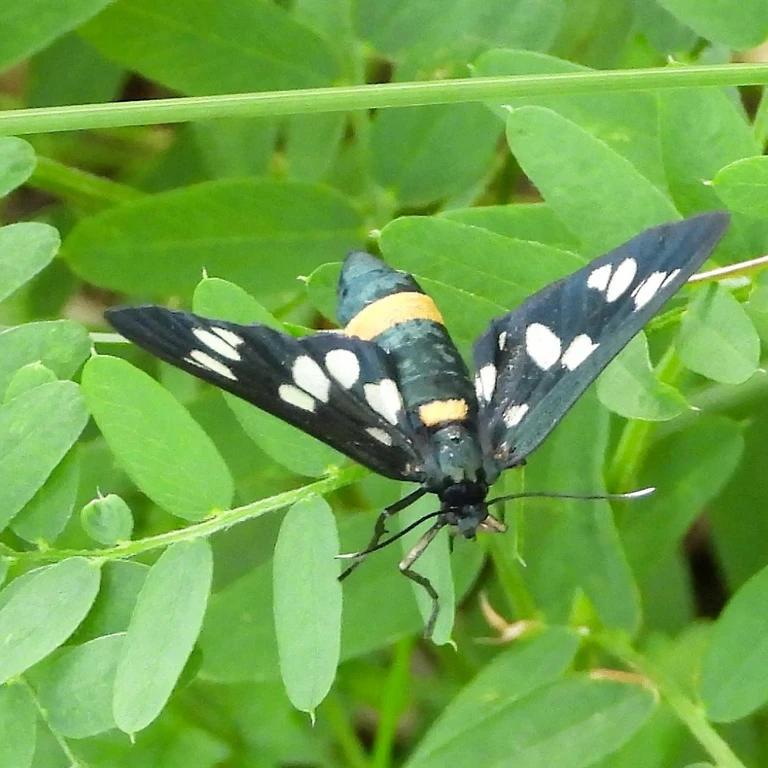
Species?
Amata phegea
